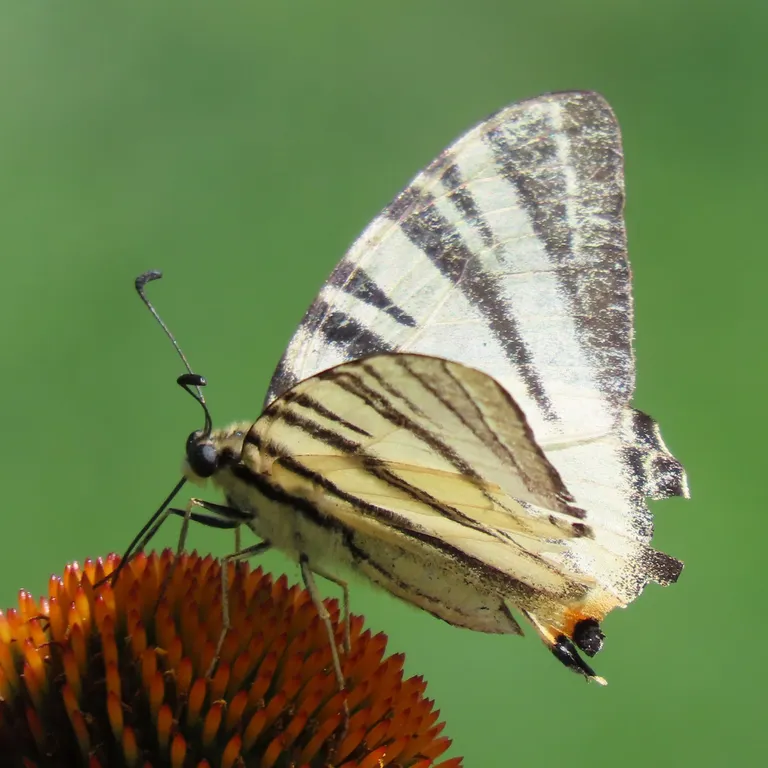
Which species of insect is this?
Iphiclides podalirius
